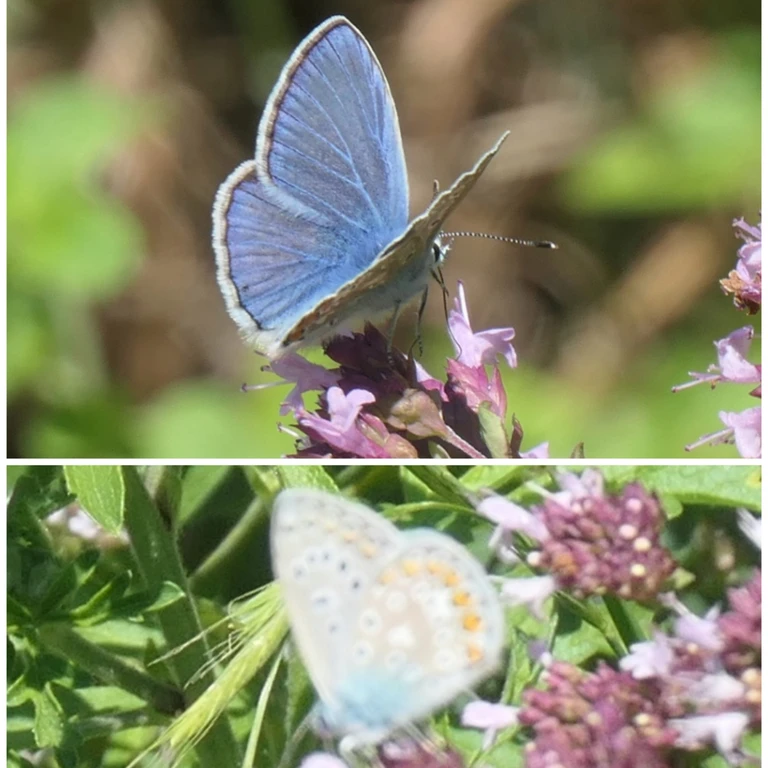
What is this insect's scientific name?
Polyommatus icarus
